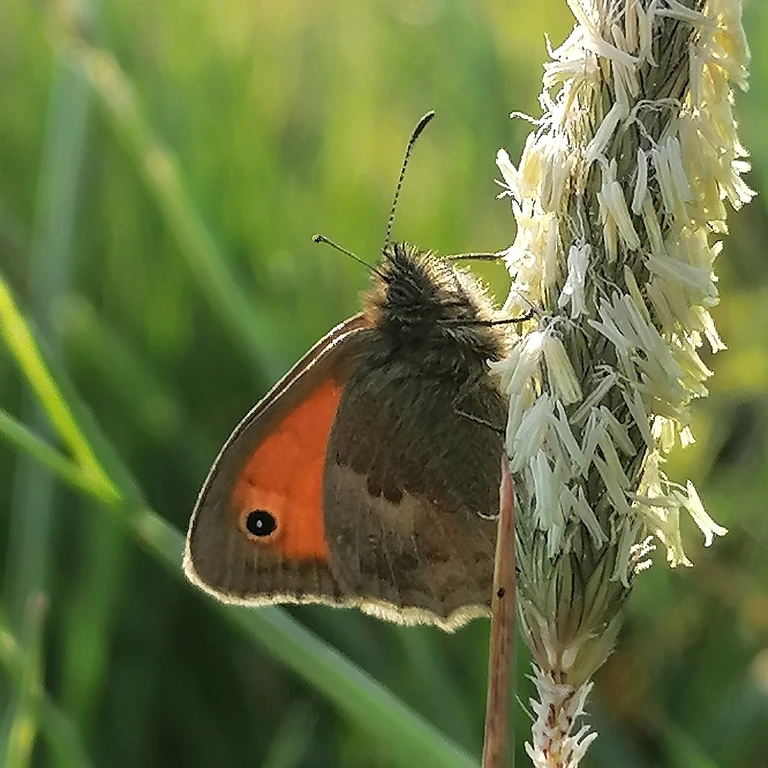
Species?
Coenonympha pamphilus
